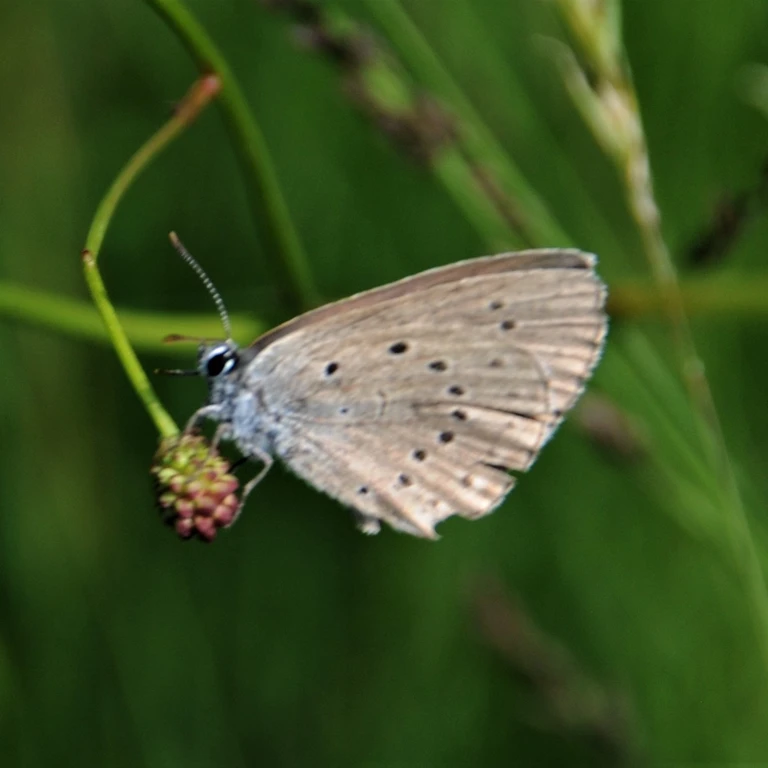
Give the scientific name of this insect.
Phengaris teleius
